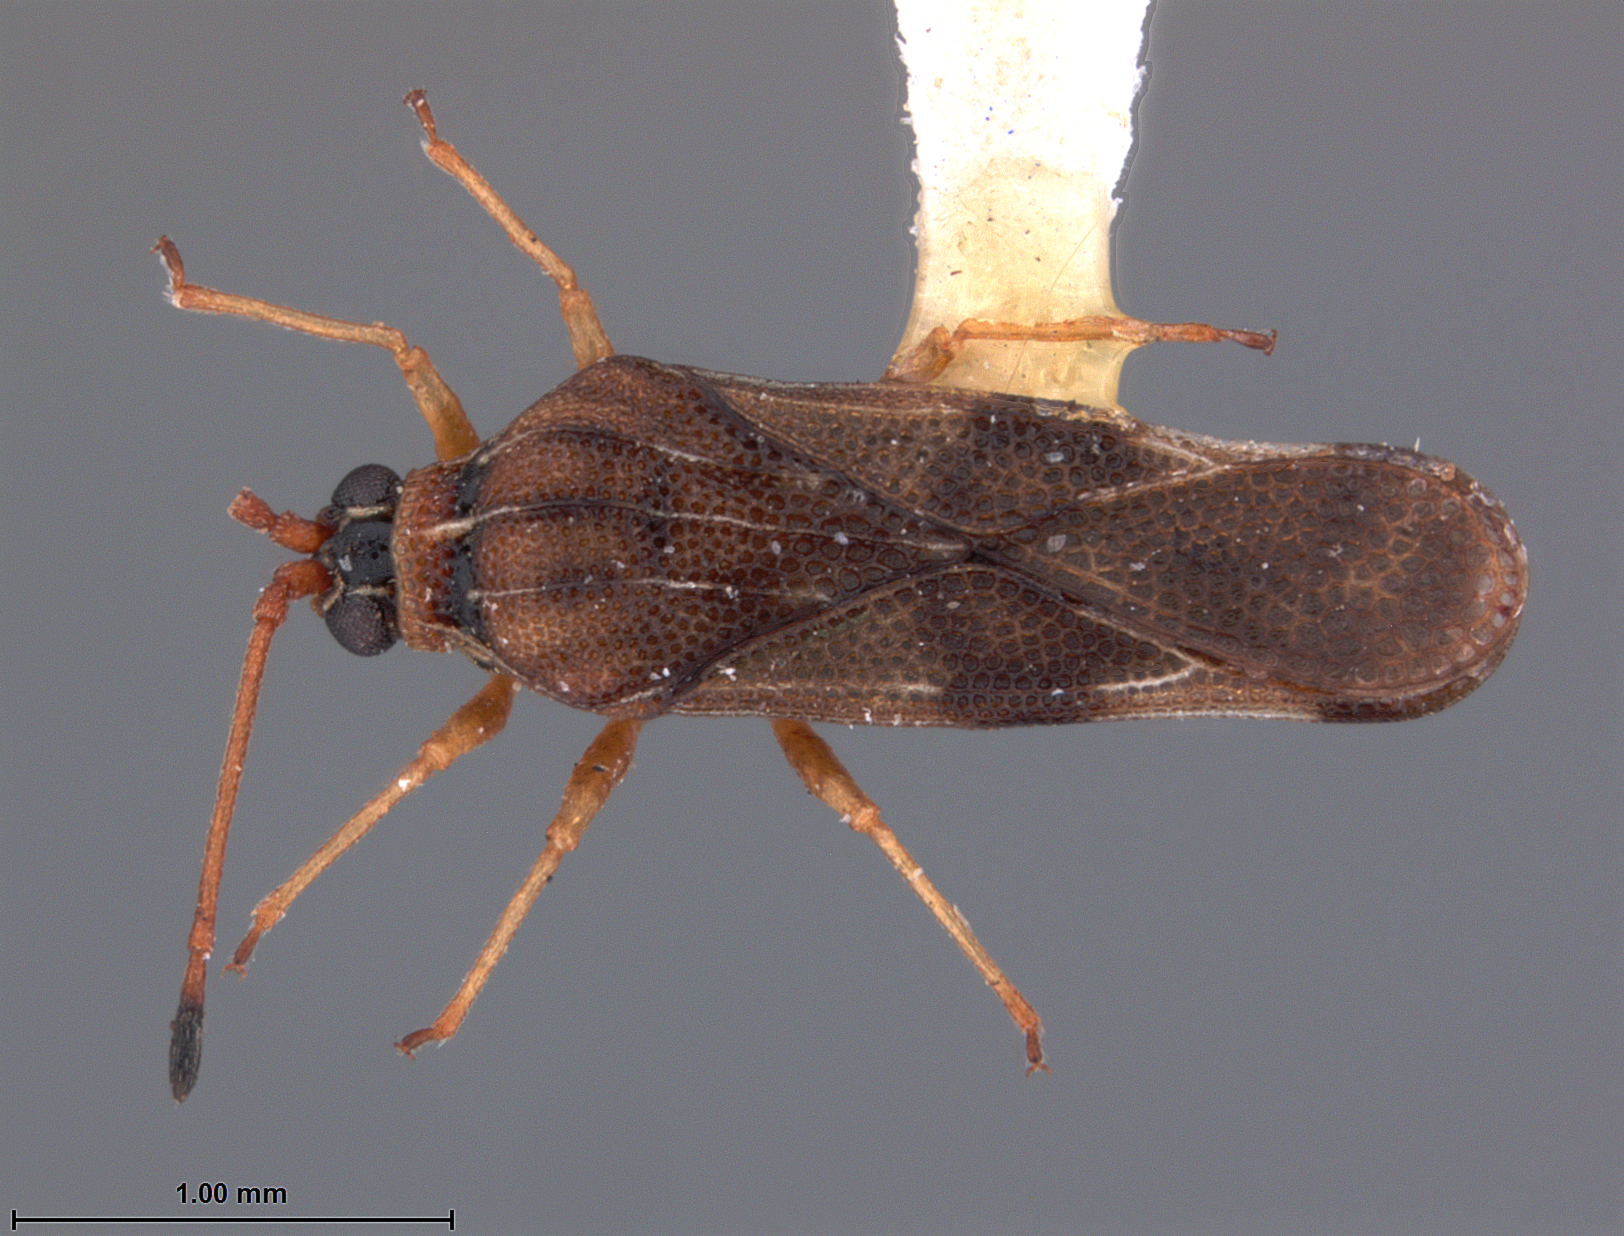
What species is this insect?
Eritingis agyiates
